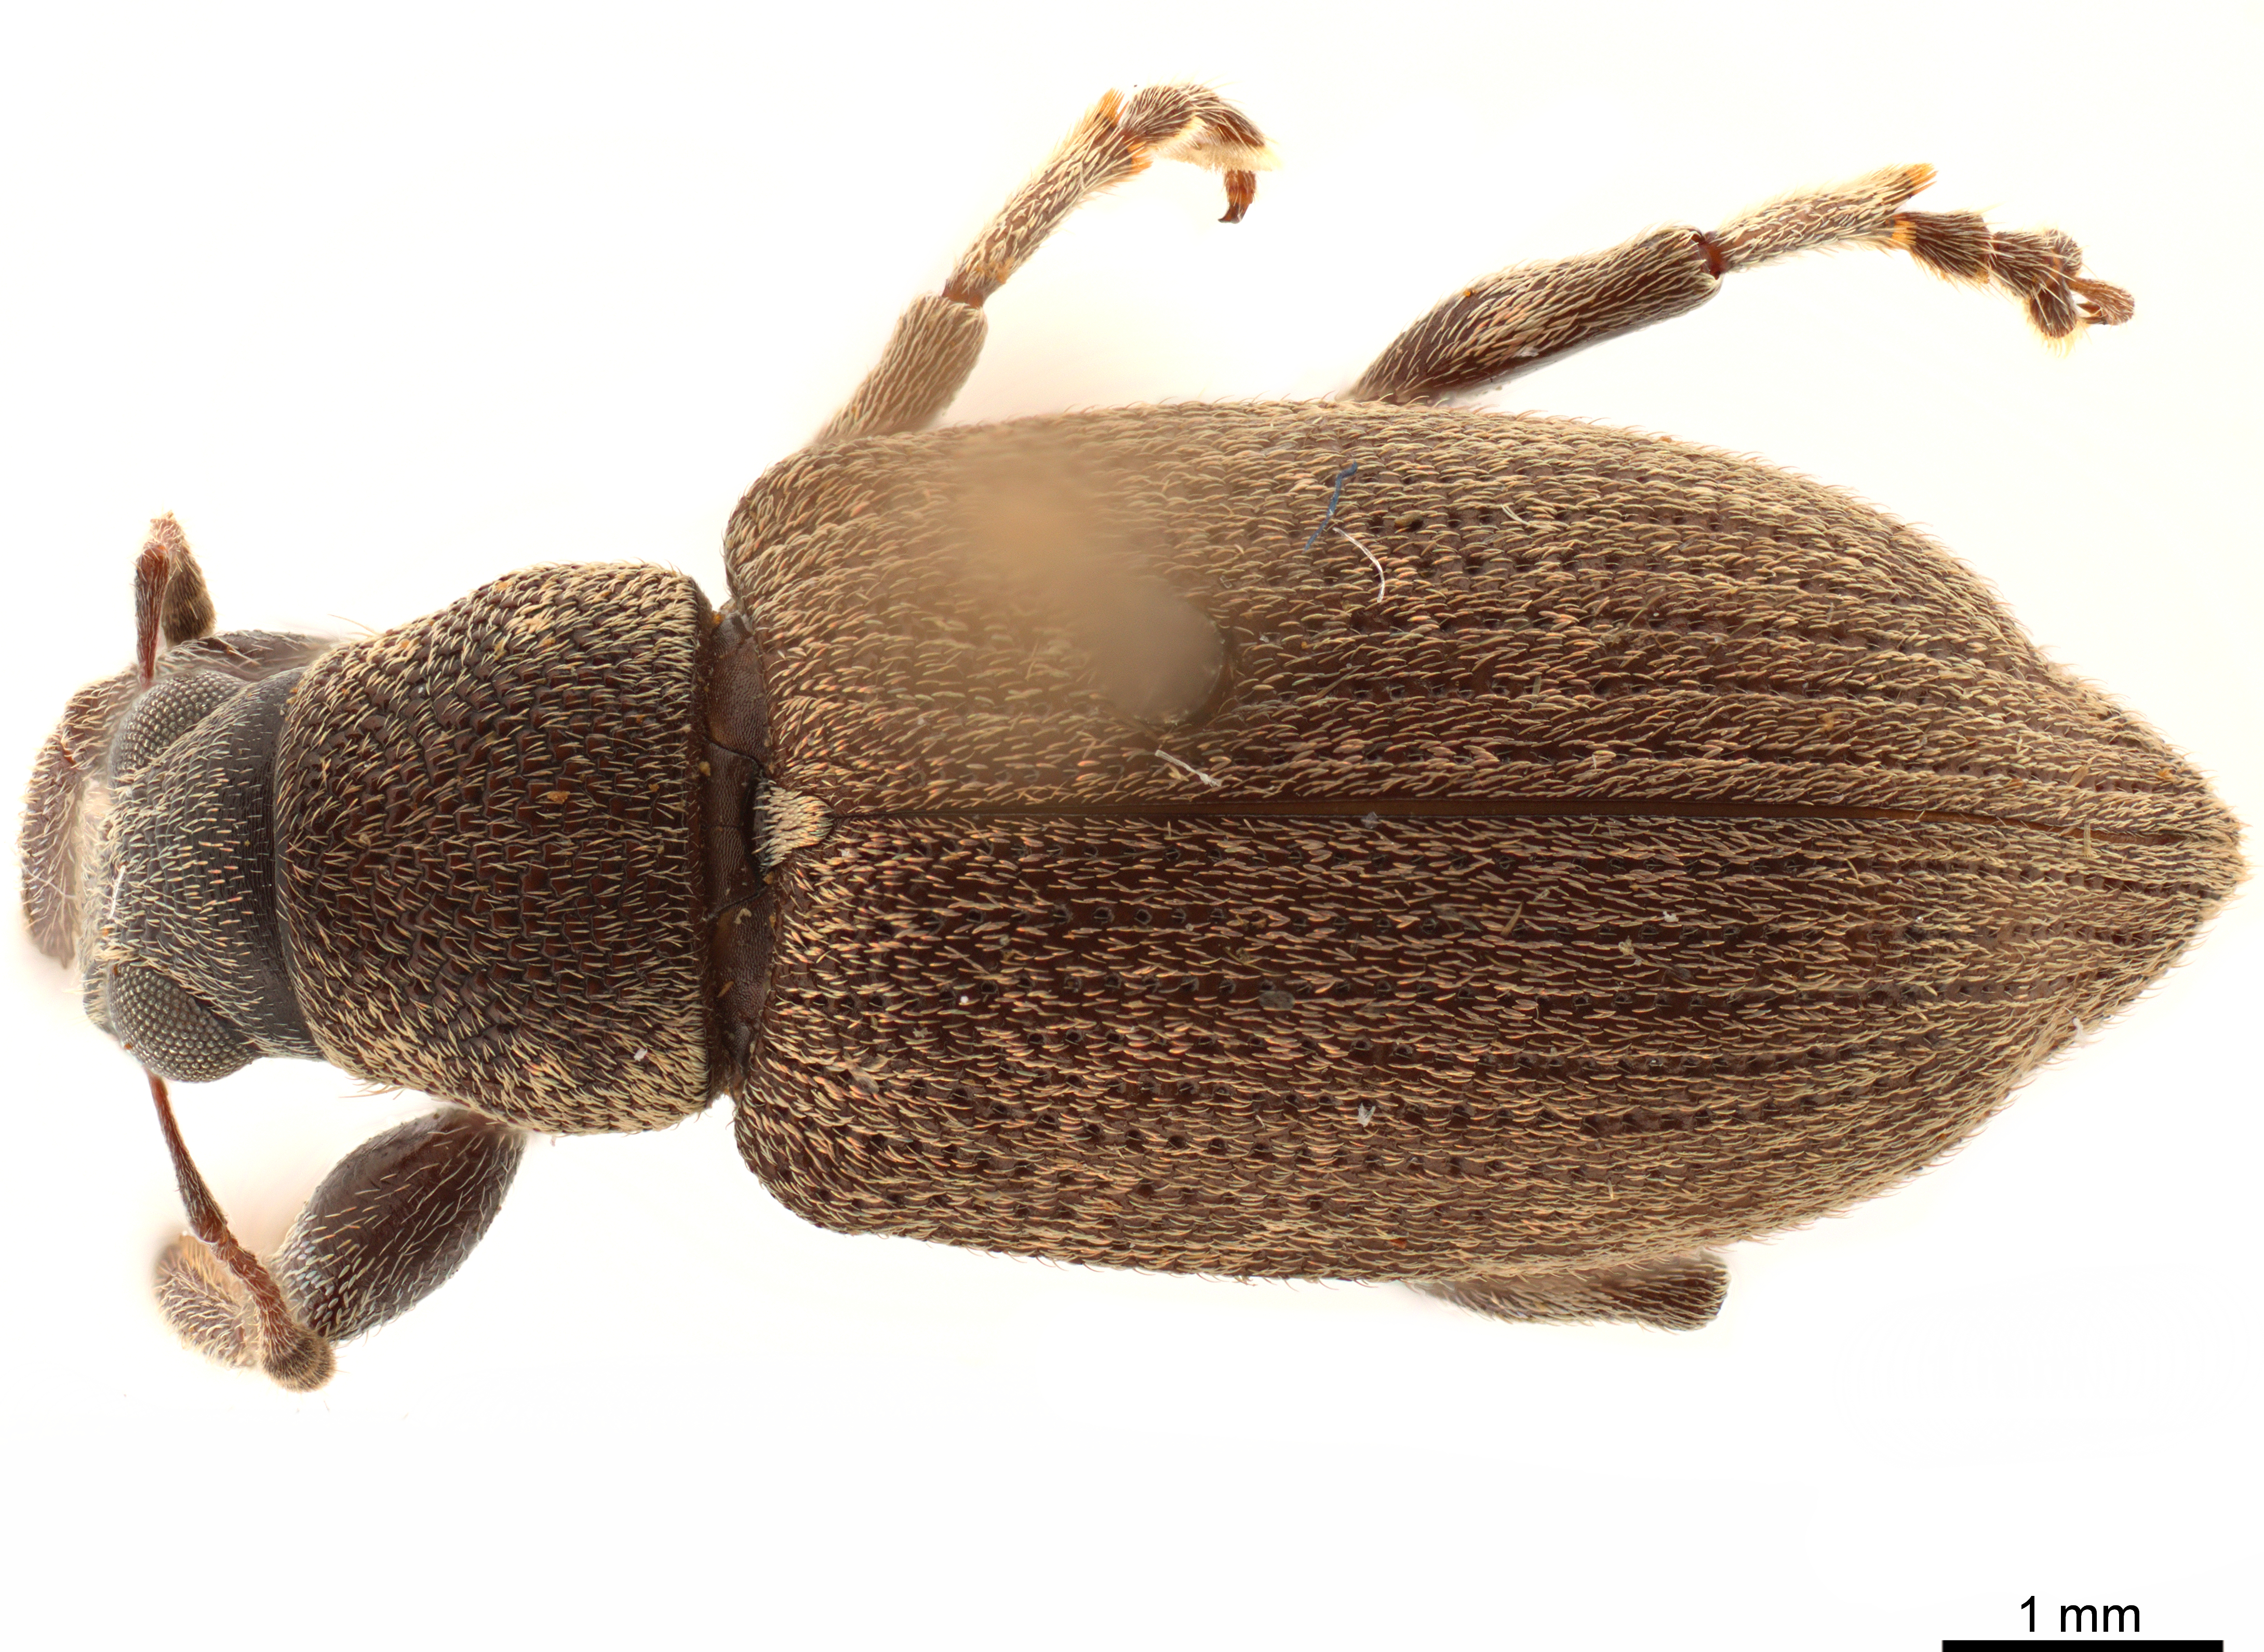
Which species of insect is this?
Cratopus viridisparsus
